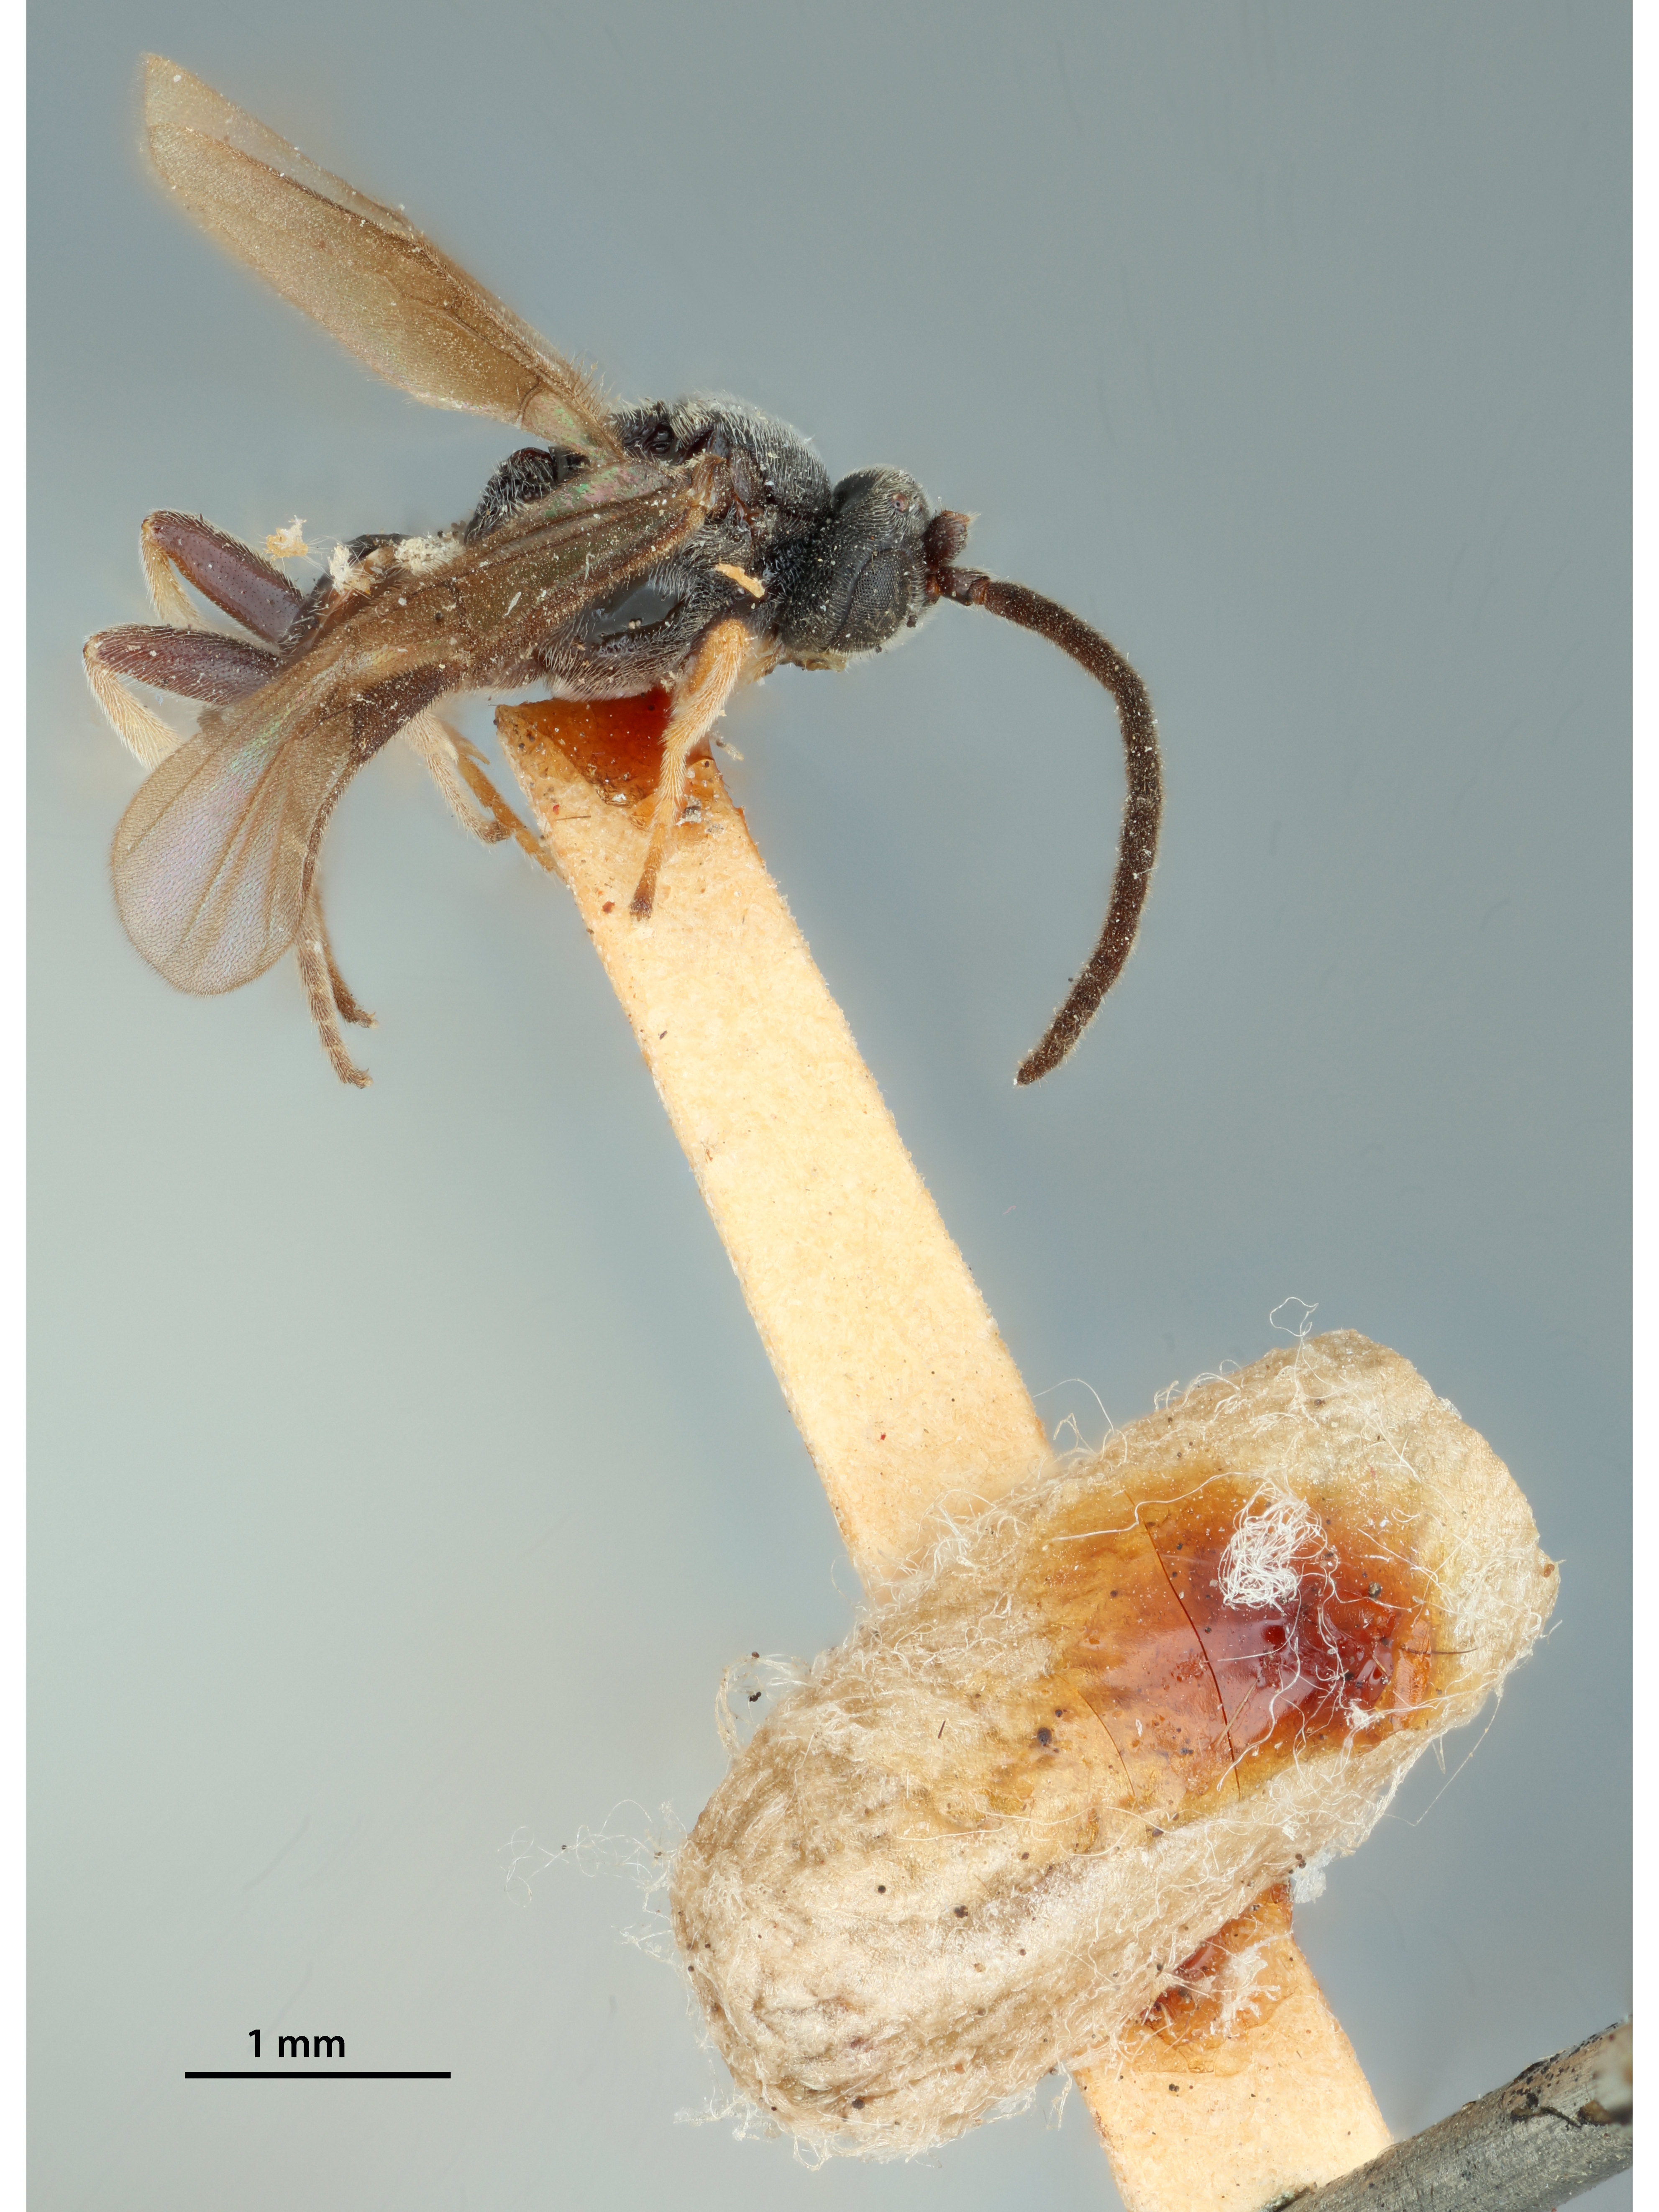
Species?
Microplitis atamiensis
